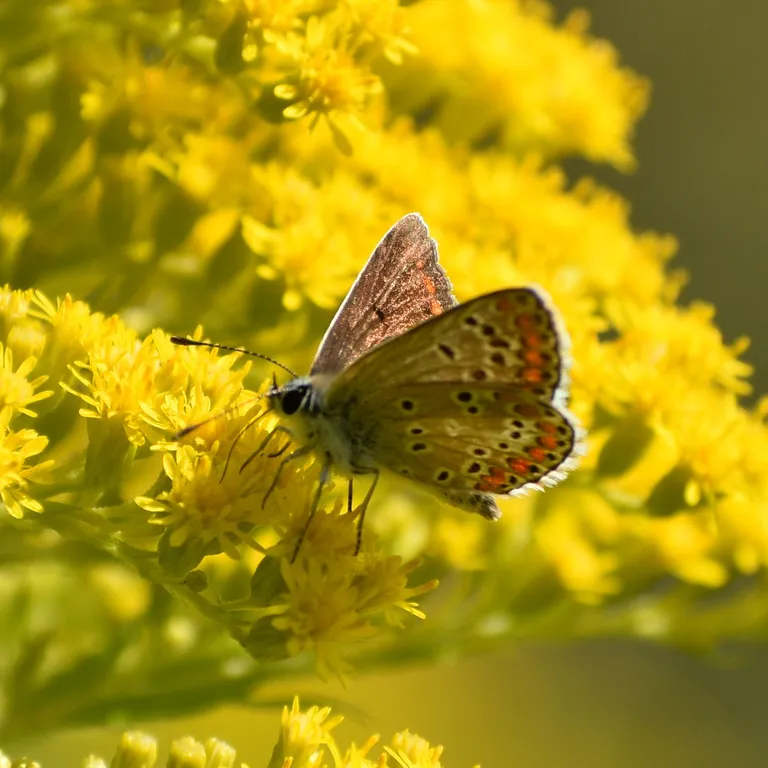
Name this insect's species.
Aricia agestis/artaxerxes
